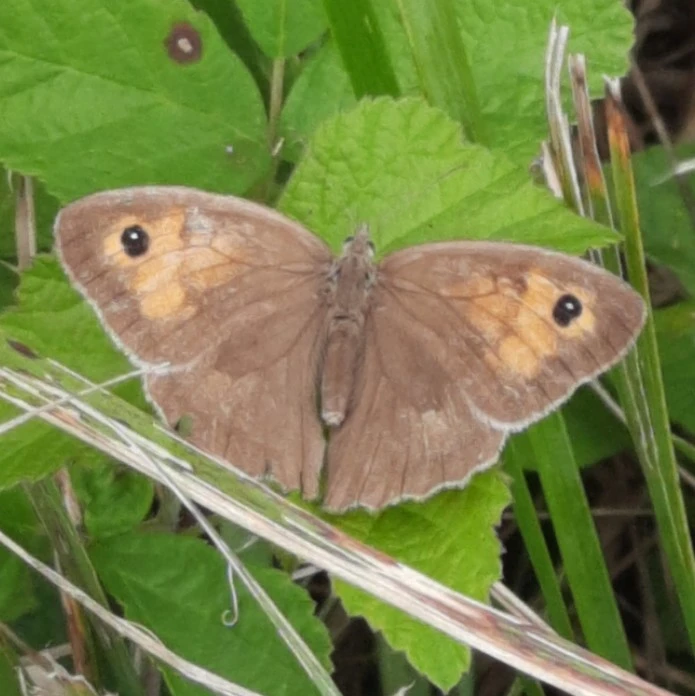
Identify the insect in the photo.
Maniola jurtina
